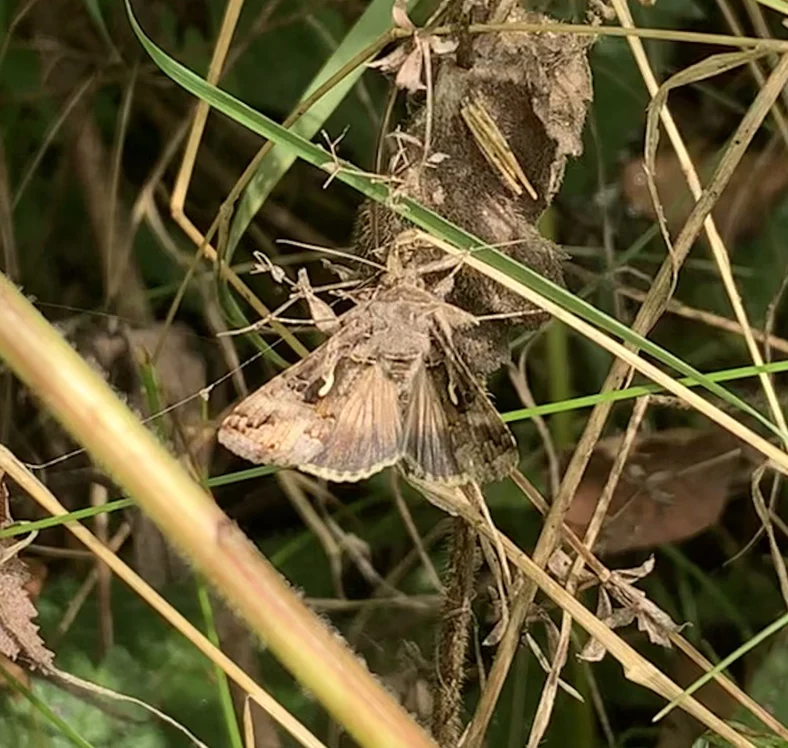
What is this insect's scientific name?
Autographa gamma
